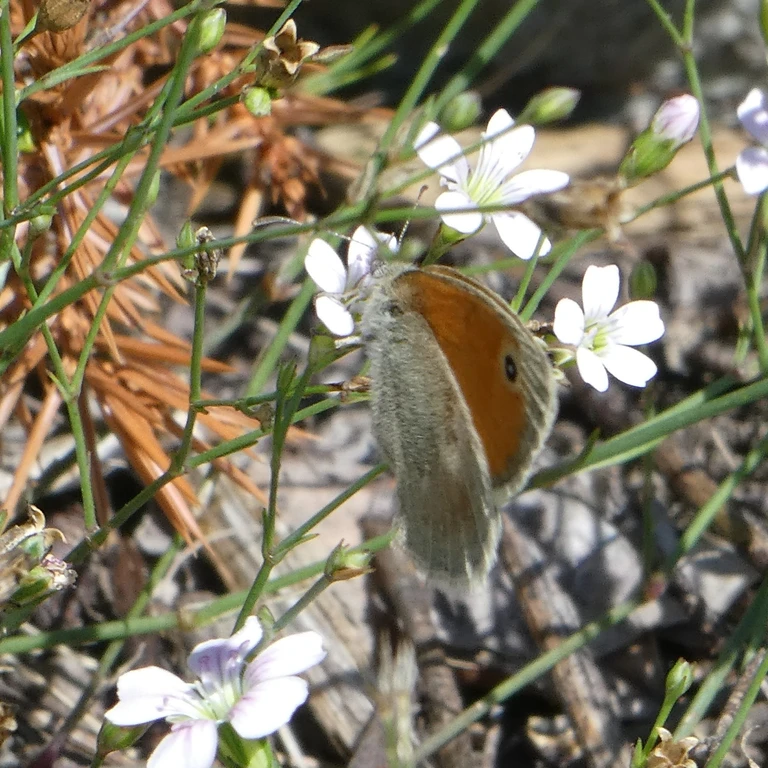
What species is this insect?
Coenonympha pamphilus
